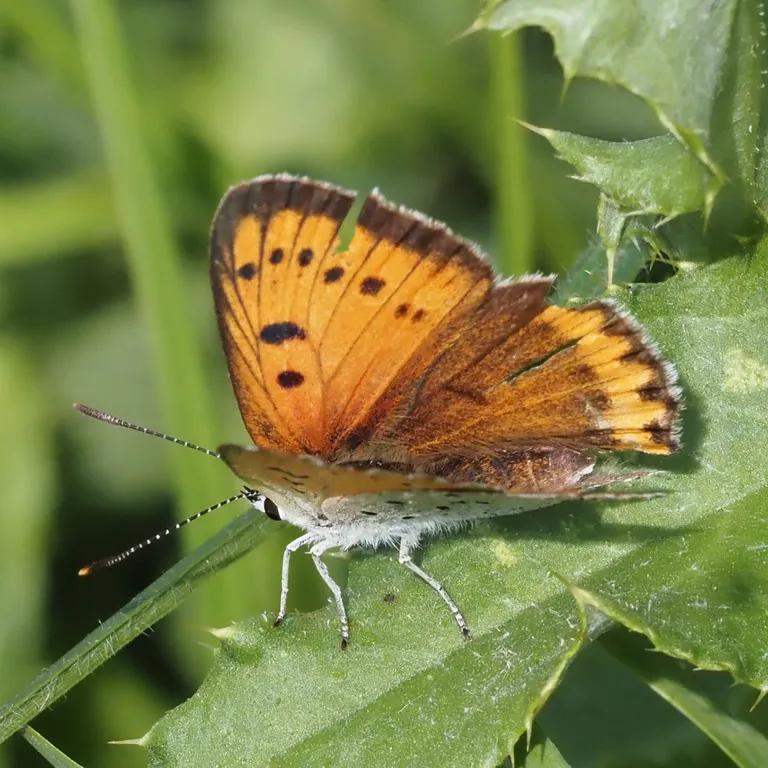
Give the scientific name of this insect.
Lycaena dispar
